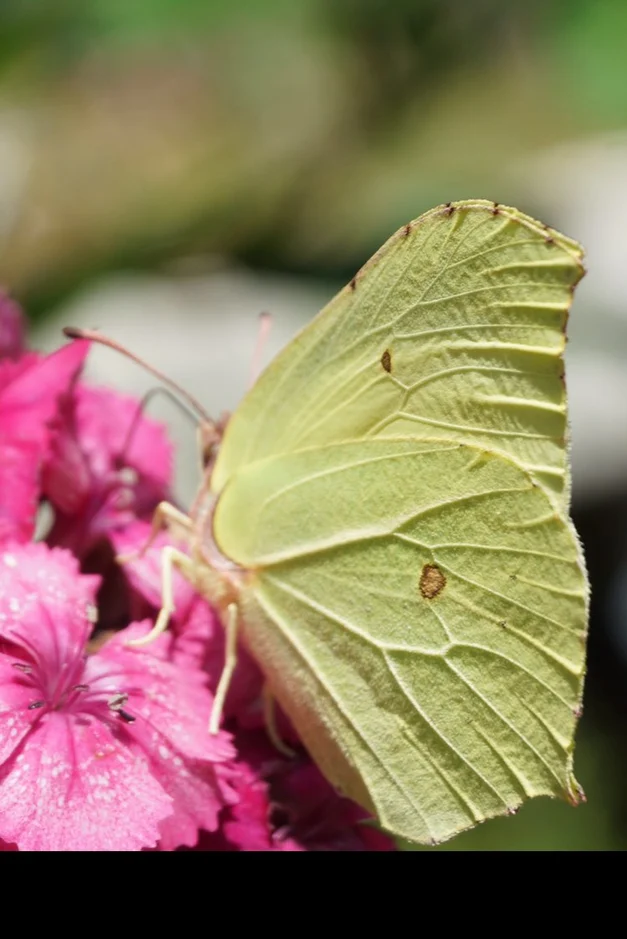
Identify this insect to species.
Gonepteryx rhamni
